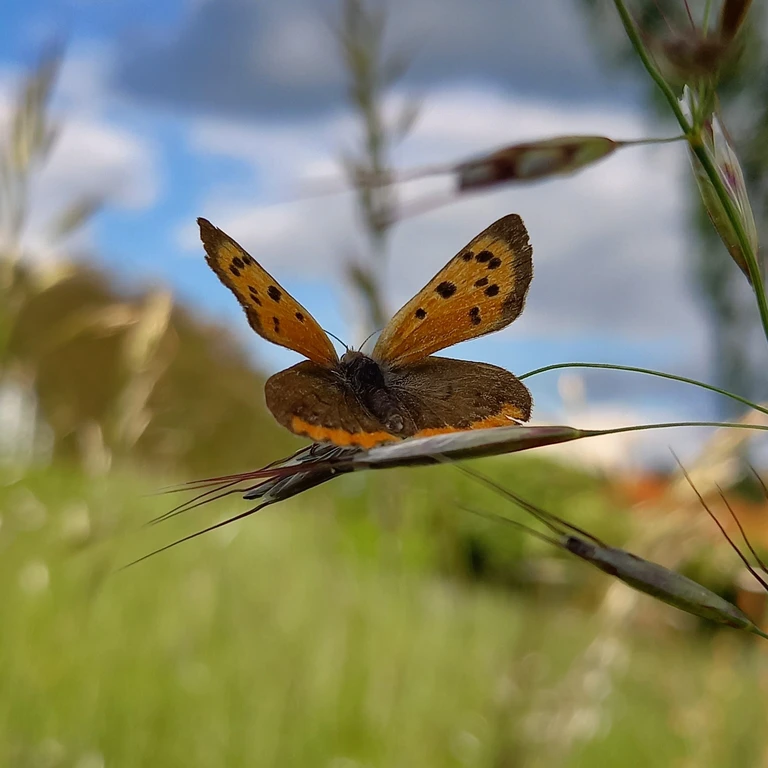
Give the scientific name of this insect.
Lycaena phlaeas
